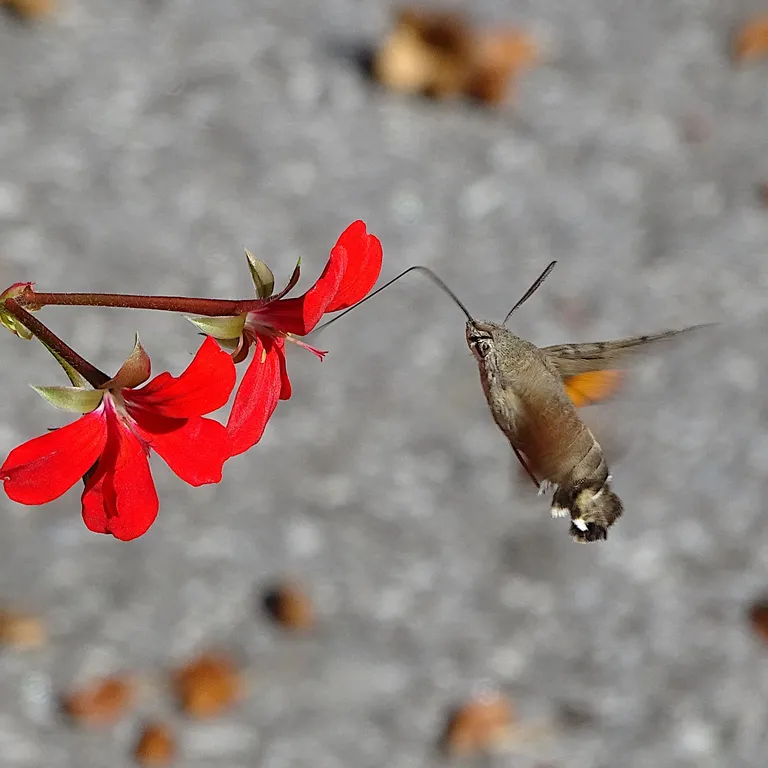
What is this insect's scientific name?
Macroglossum stellatarum
